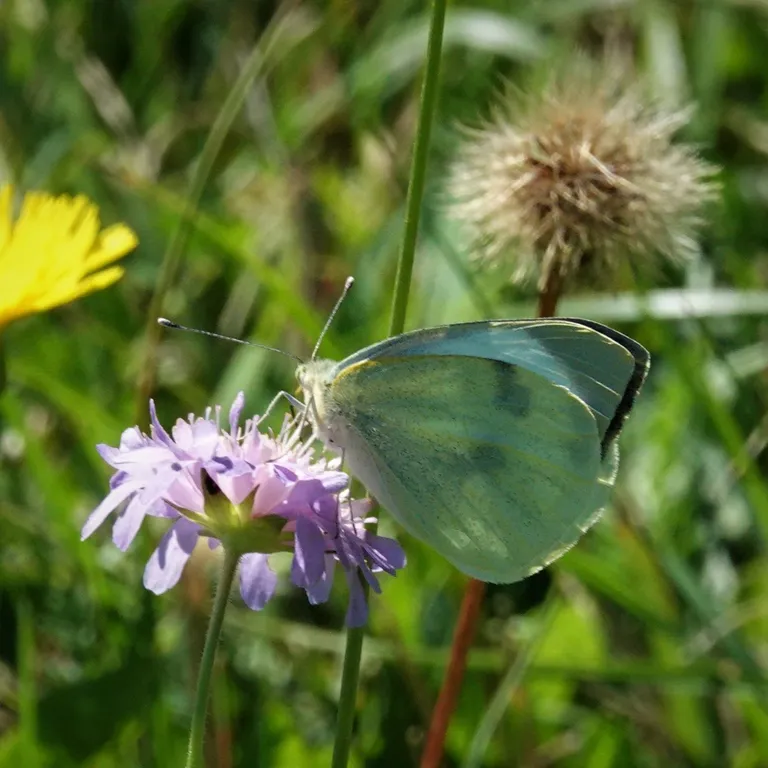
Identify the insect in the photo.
Pieris brassicae
